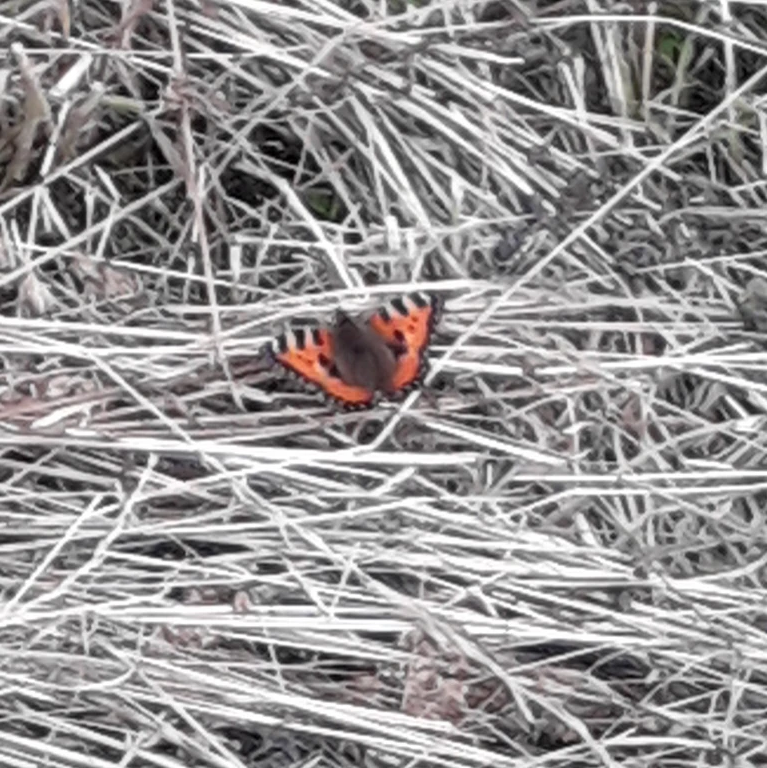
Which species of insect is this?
Aglais urticae
